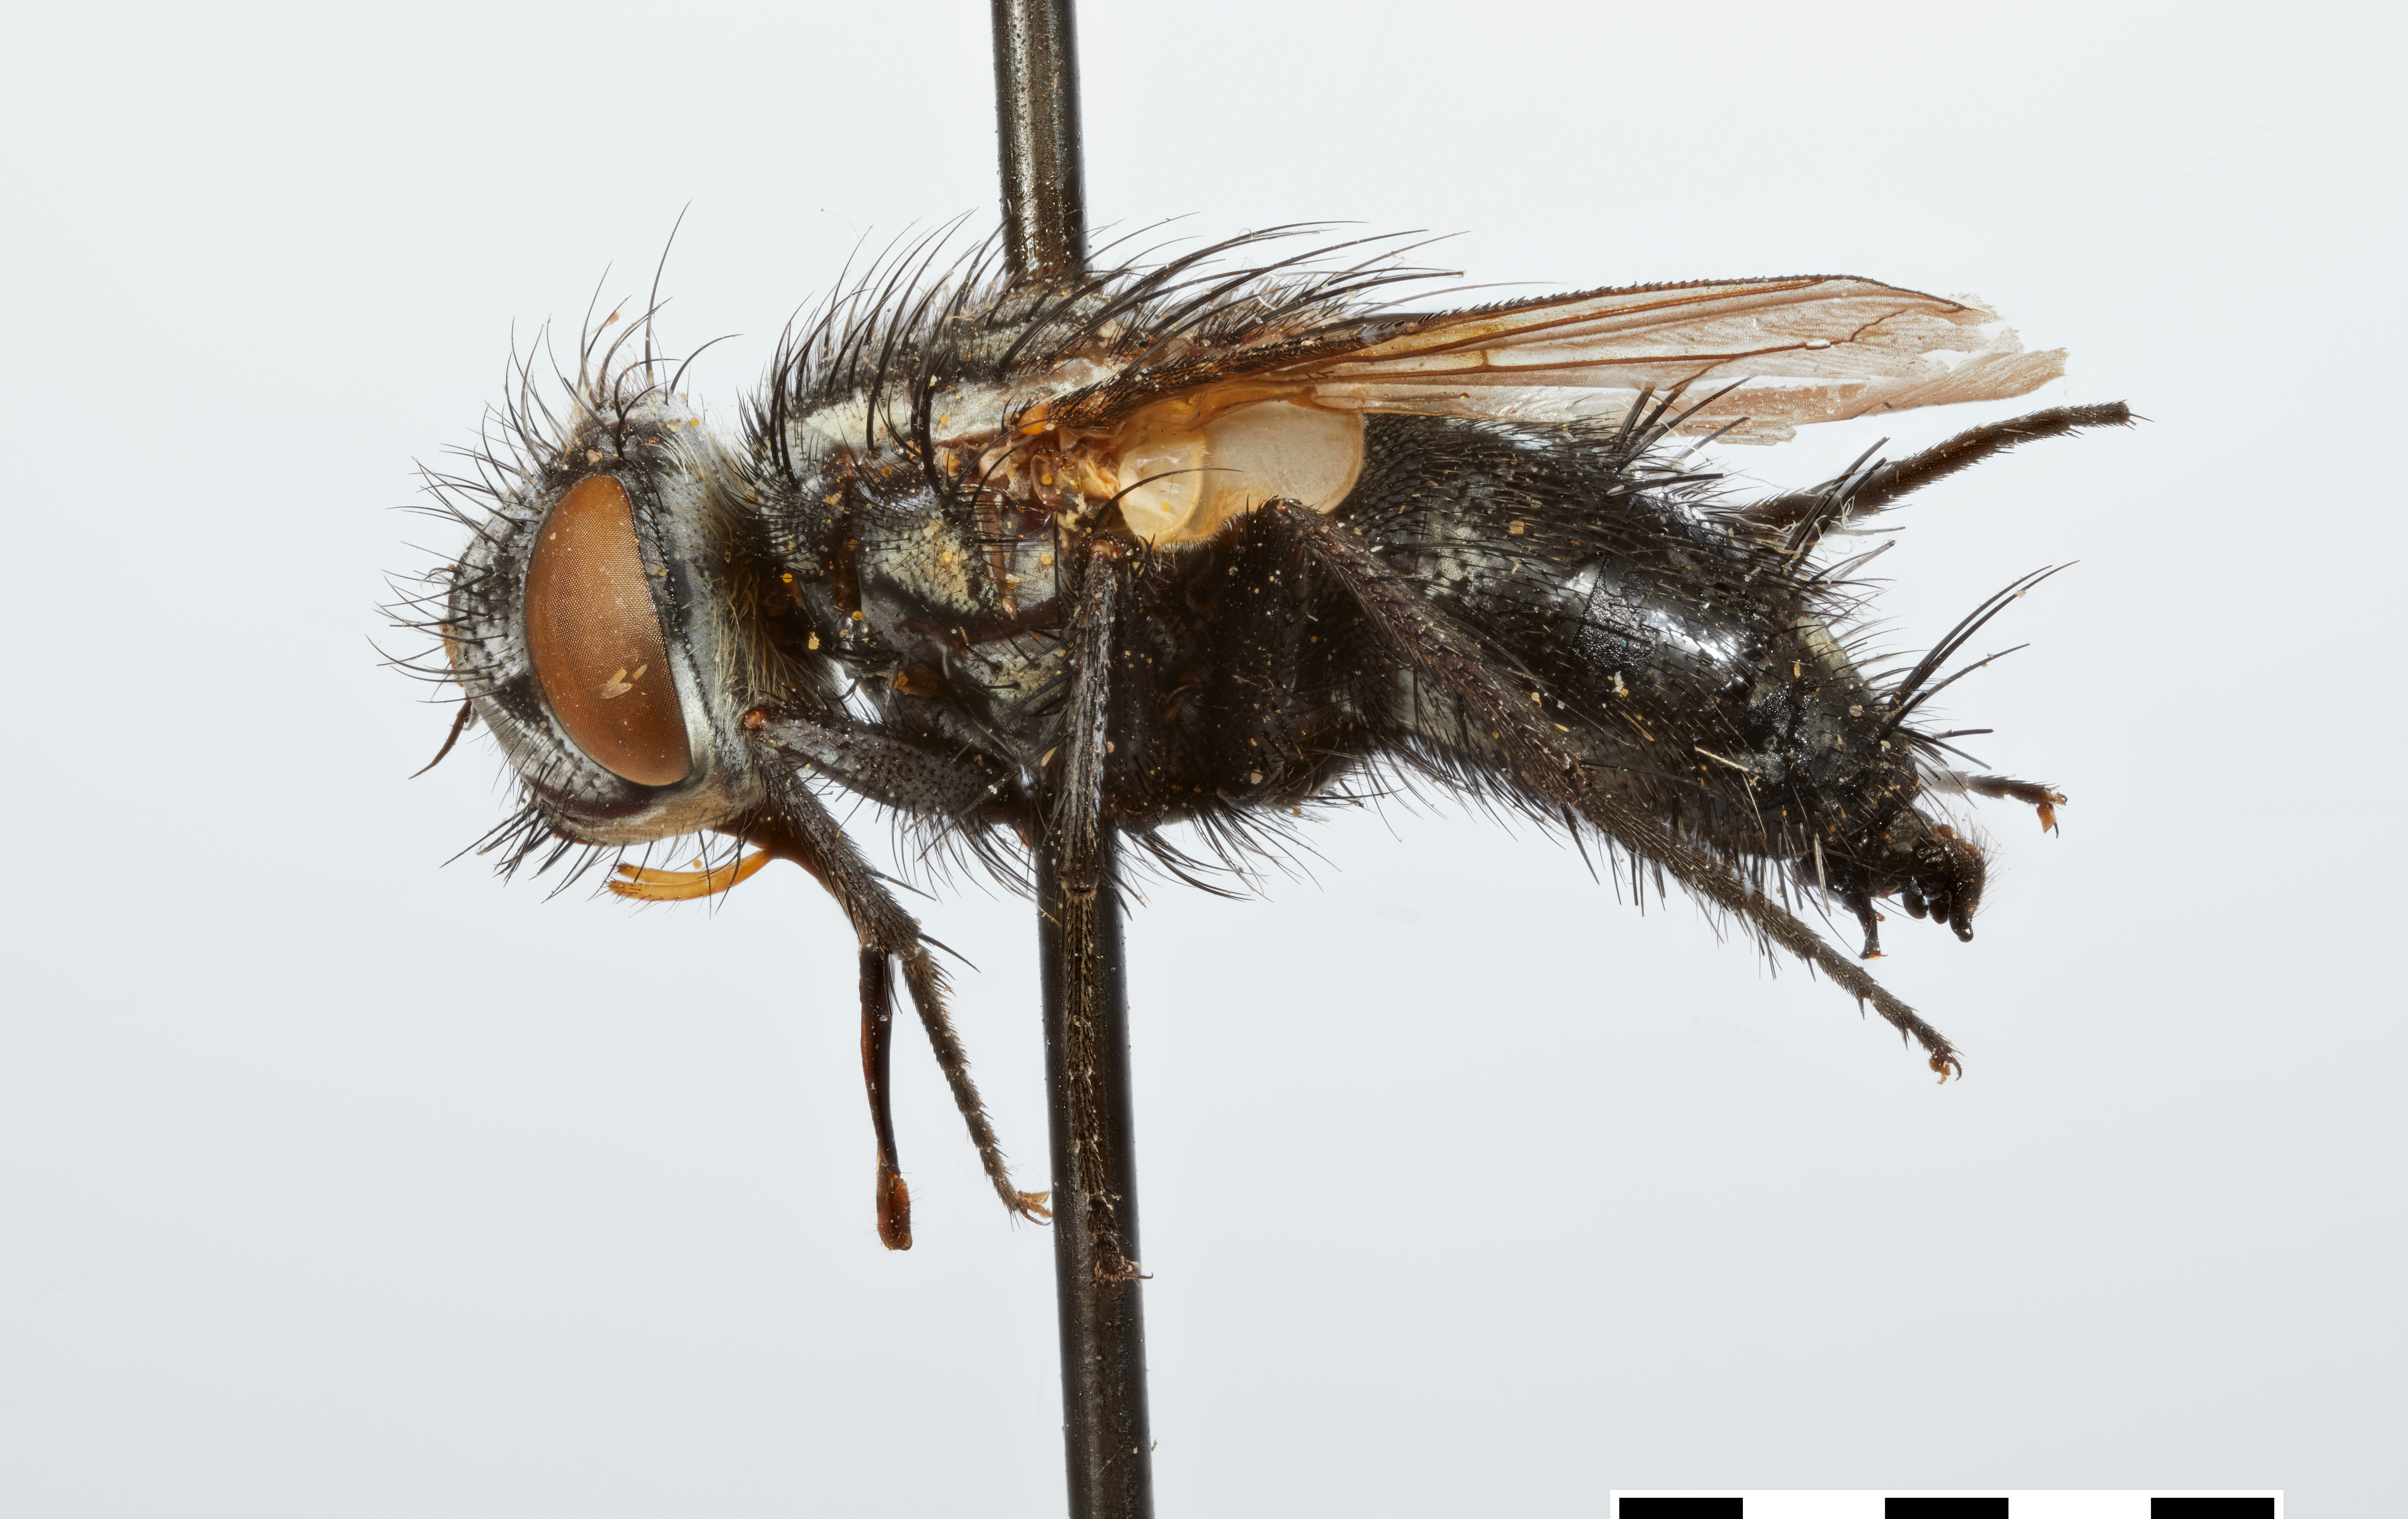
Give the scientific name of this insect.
Araucosimus bullocki
